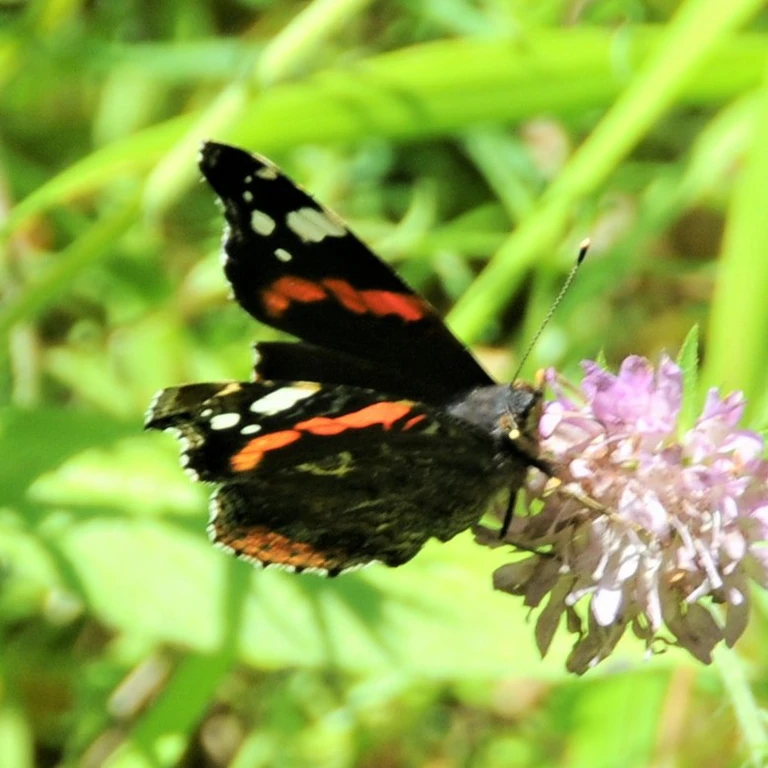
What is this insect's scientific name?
Vanessa atalanta
